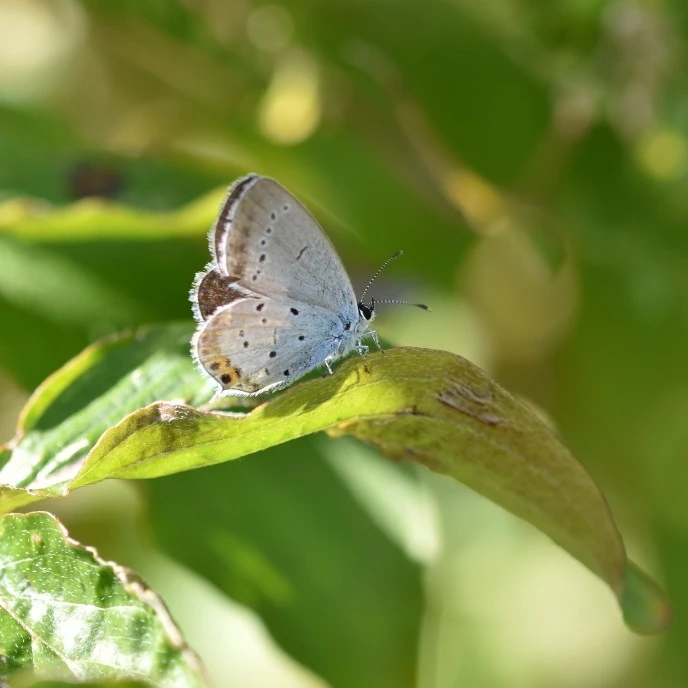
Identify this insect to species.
Cupido argiades (also Elkalyce argiades)
